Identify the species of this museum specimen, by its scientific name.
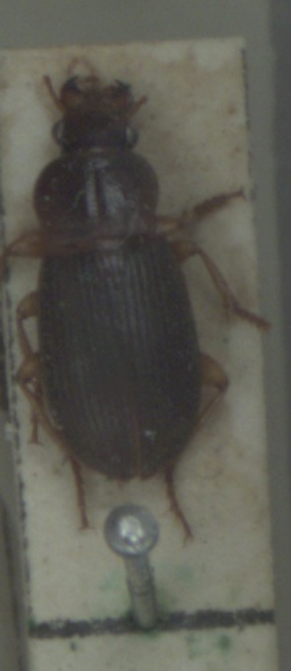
Ophonus schaubergerianus
